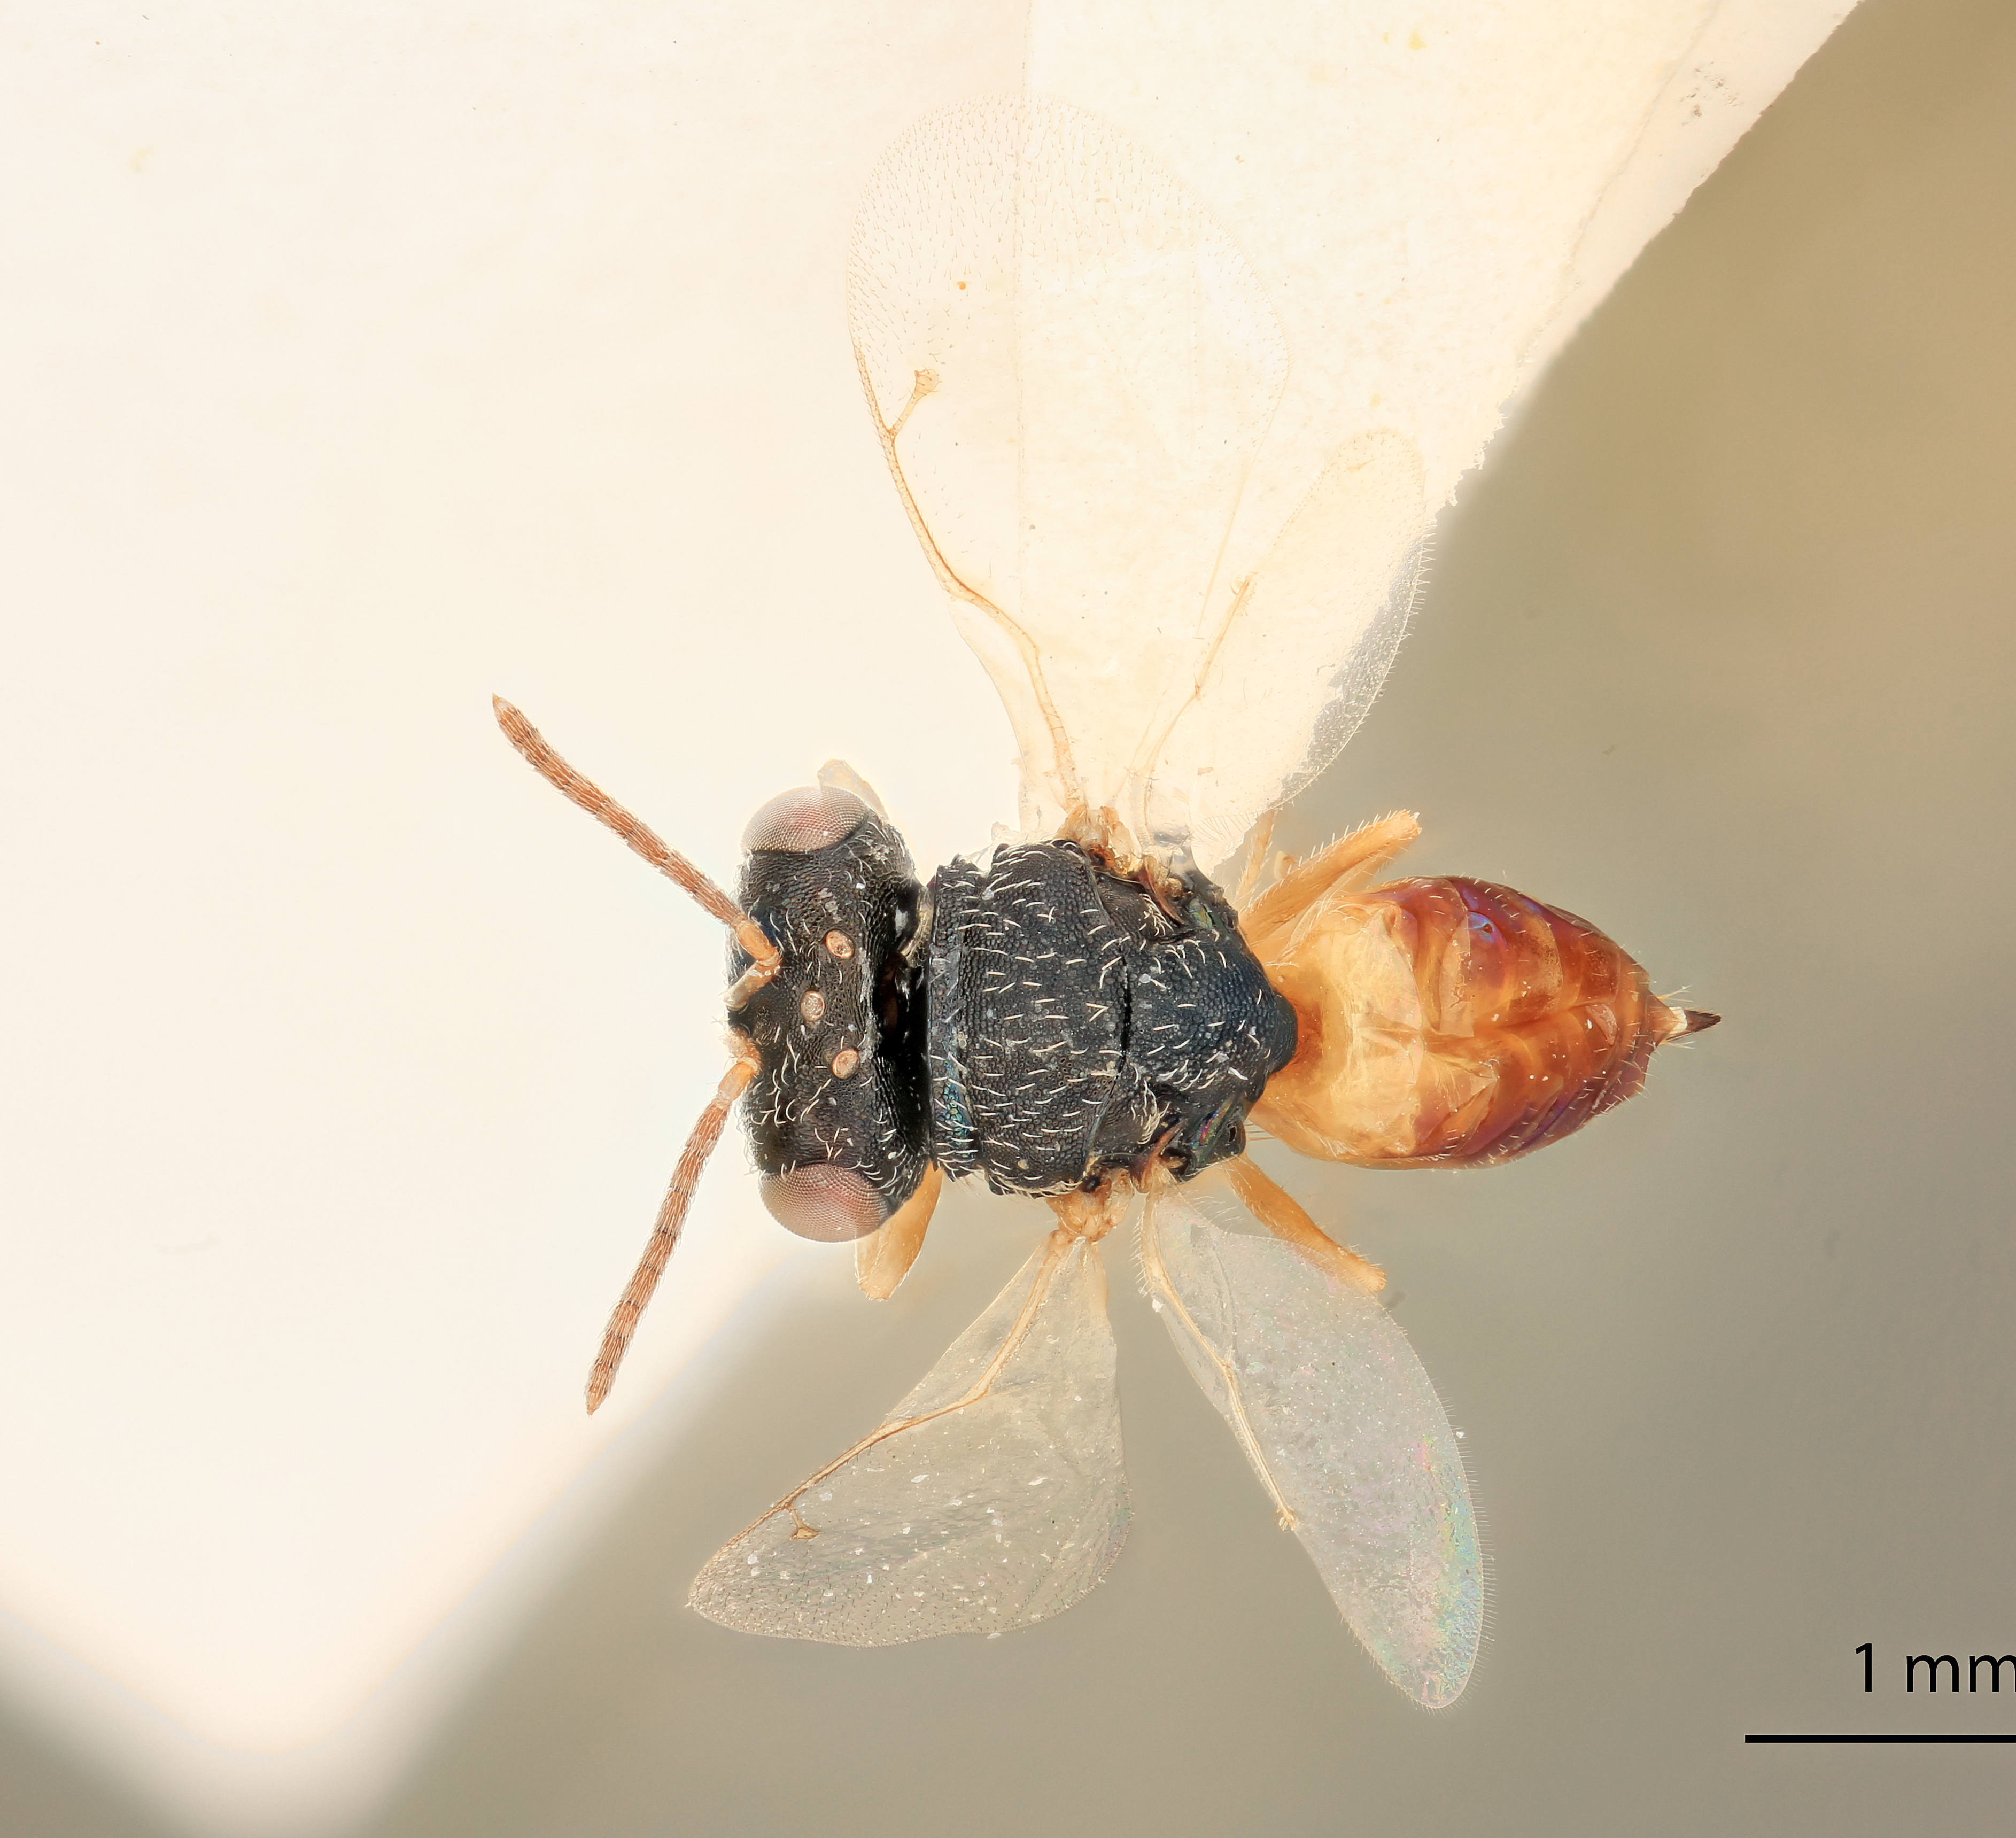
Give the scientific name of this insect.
Jaliscoa nudipennis
